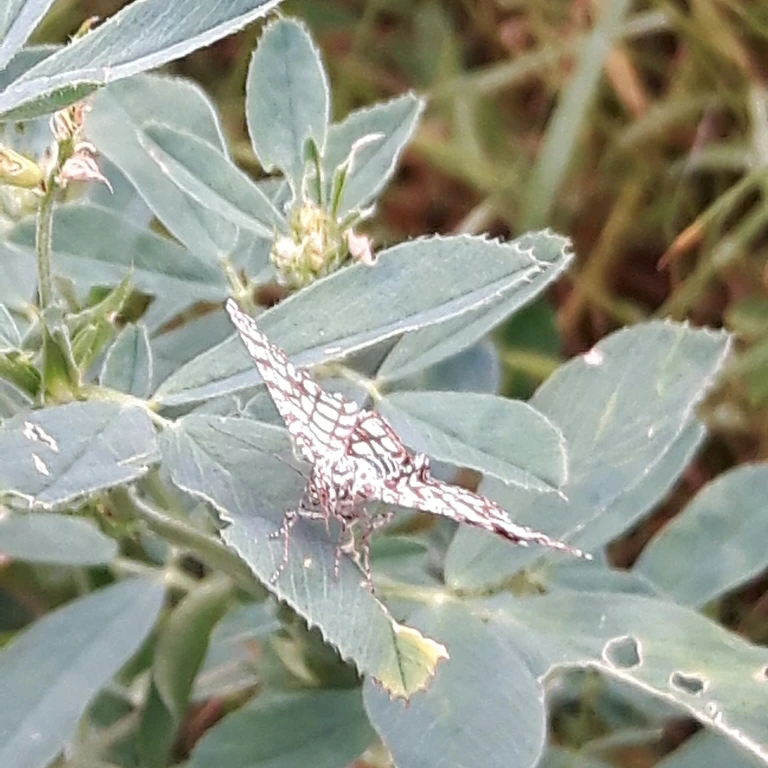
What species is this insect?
Chiasmia clathrata
